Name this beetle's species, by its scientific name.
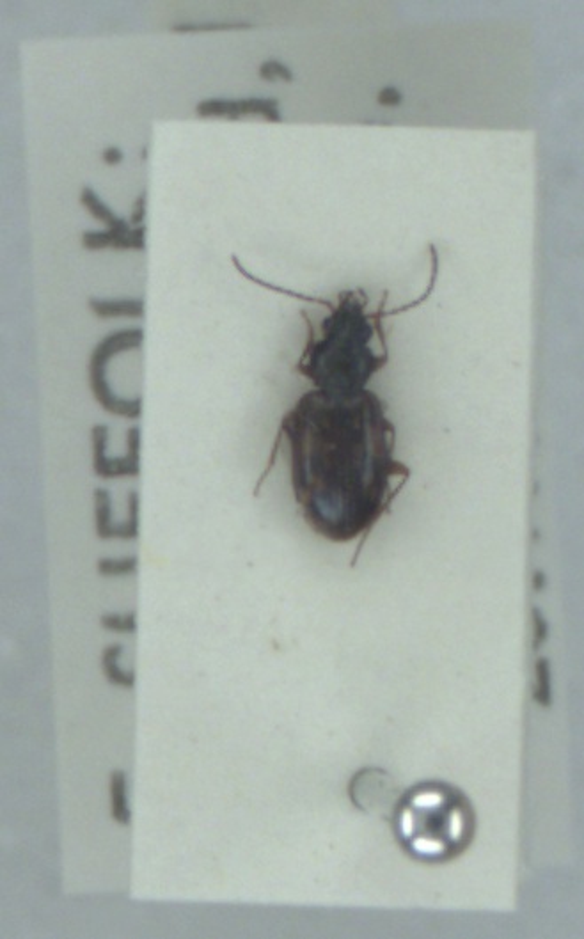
Bembidion fumigatum
